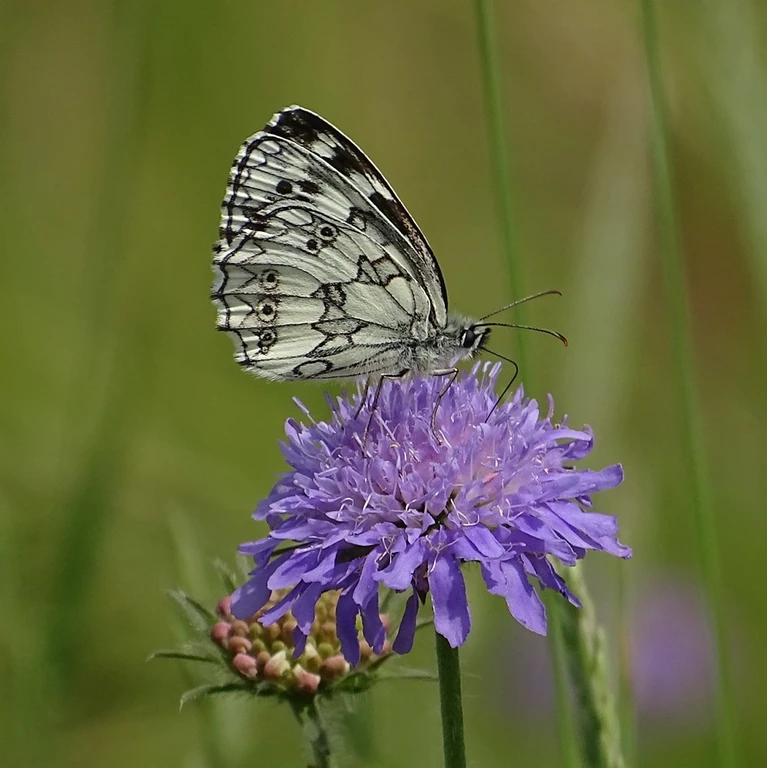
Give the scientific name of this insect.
Melanargia galathea
